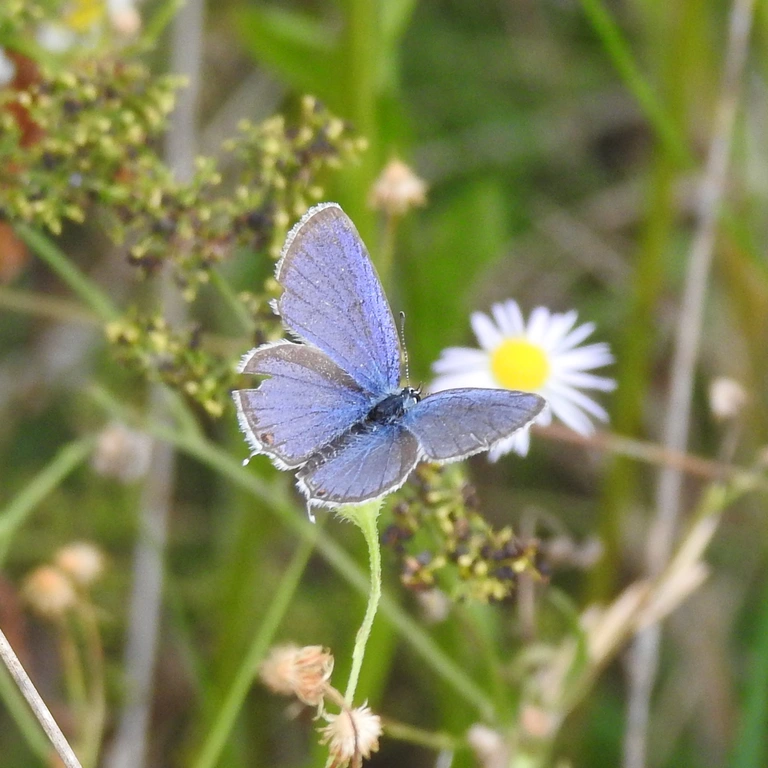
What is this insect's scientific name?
Cupido argiades (also Elkalyce argiades)
